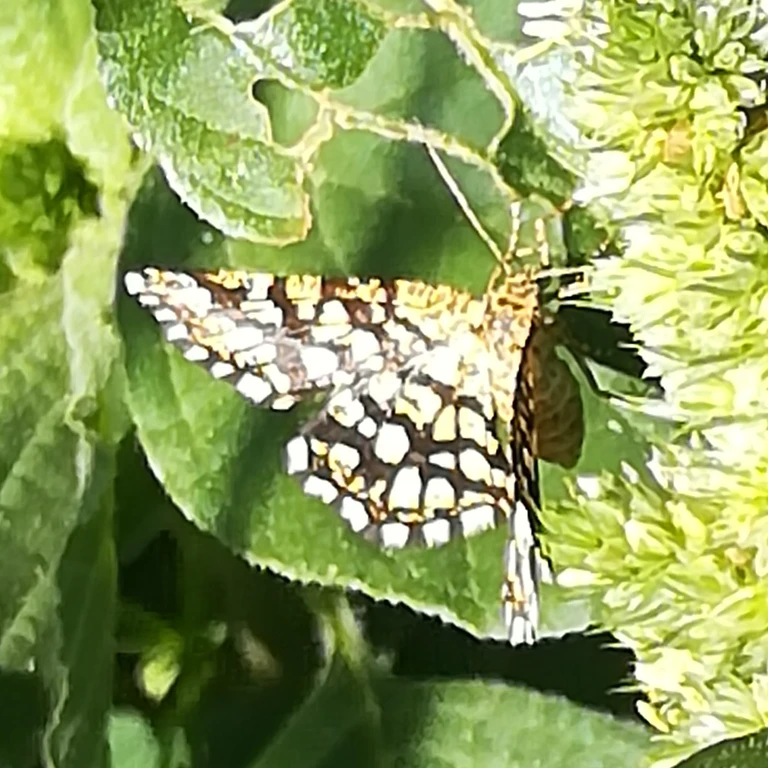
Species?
Chiasmia clathrata
